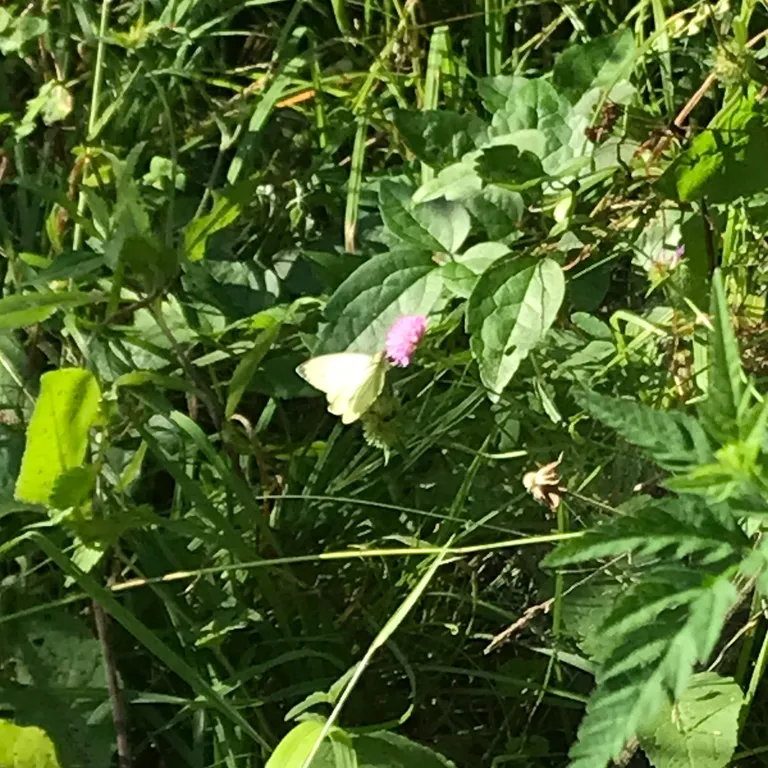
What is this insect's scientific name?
Pieris napi
